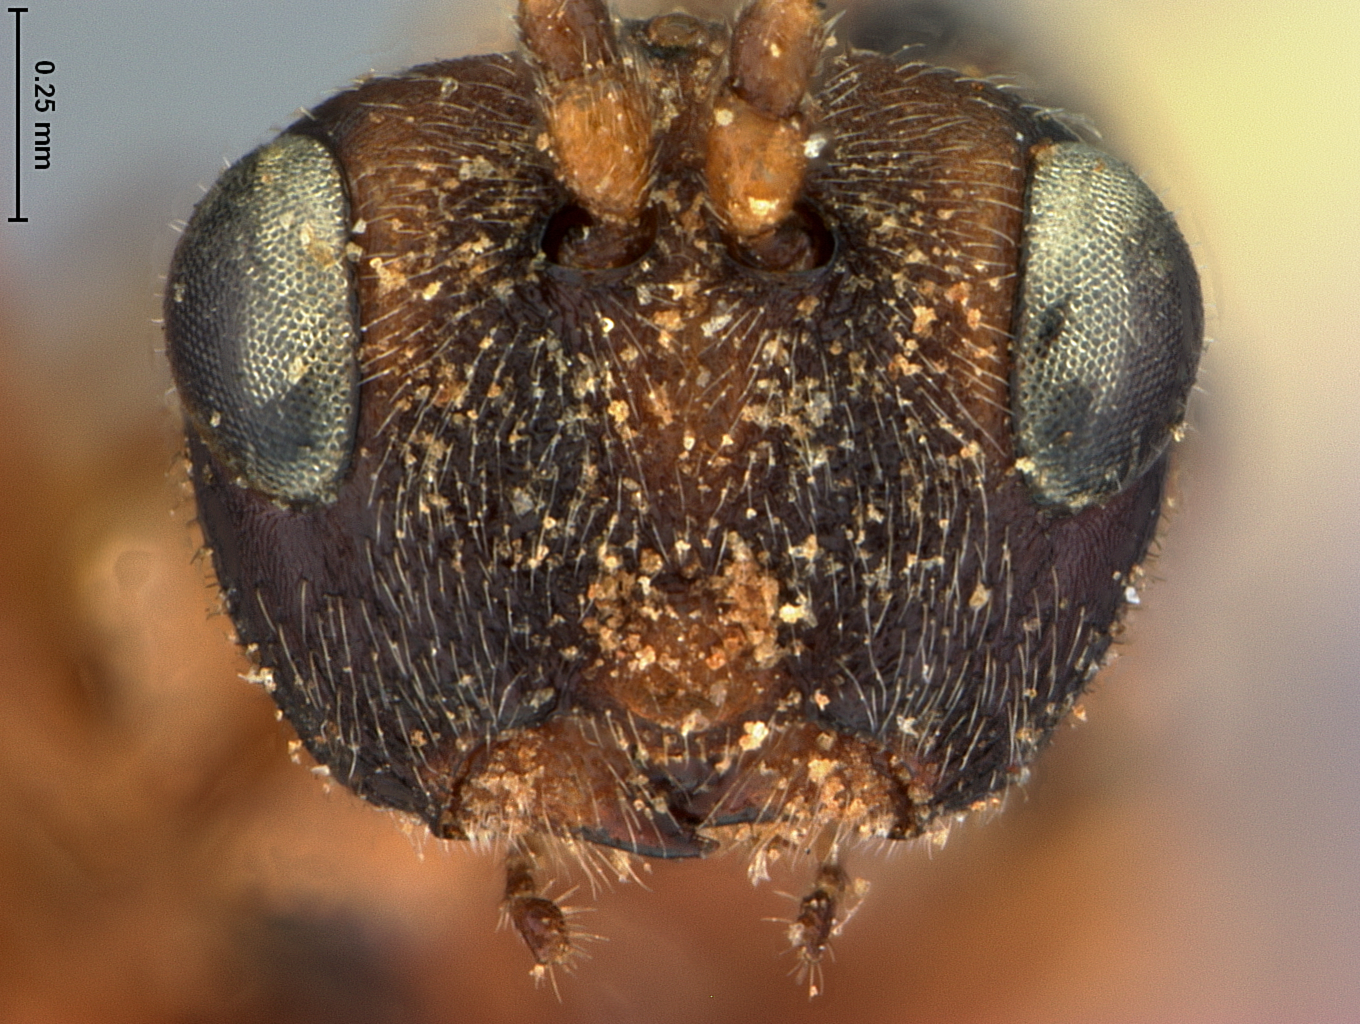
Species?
Rhodites californicus
